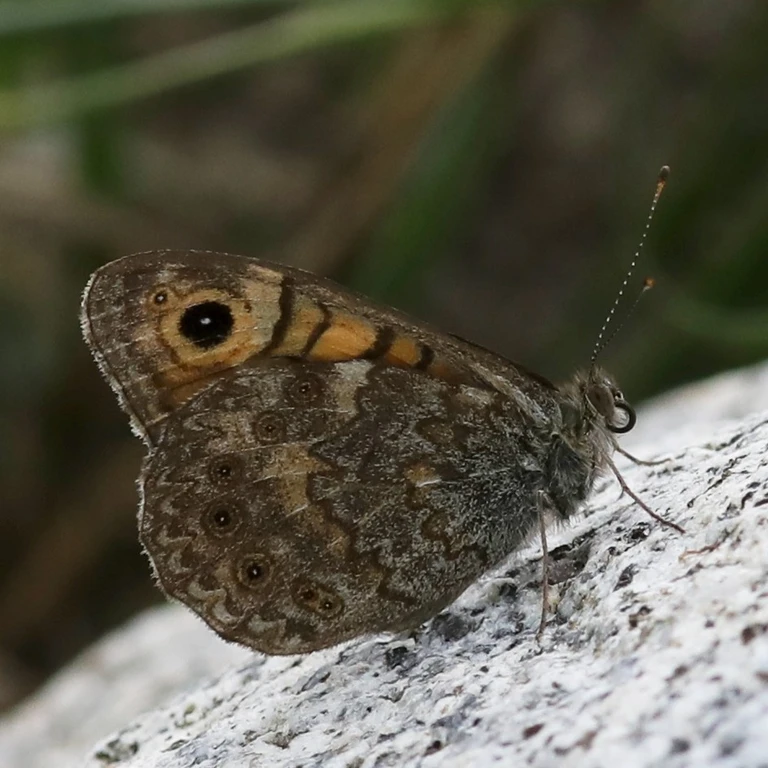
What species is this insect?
Lasiommata megera (also Pararge megera)
